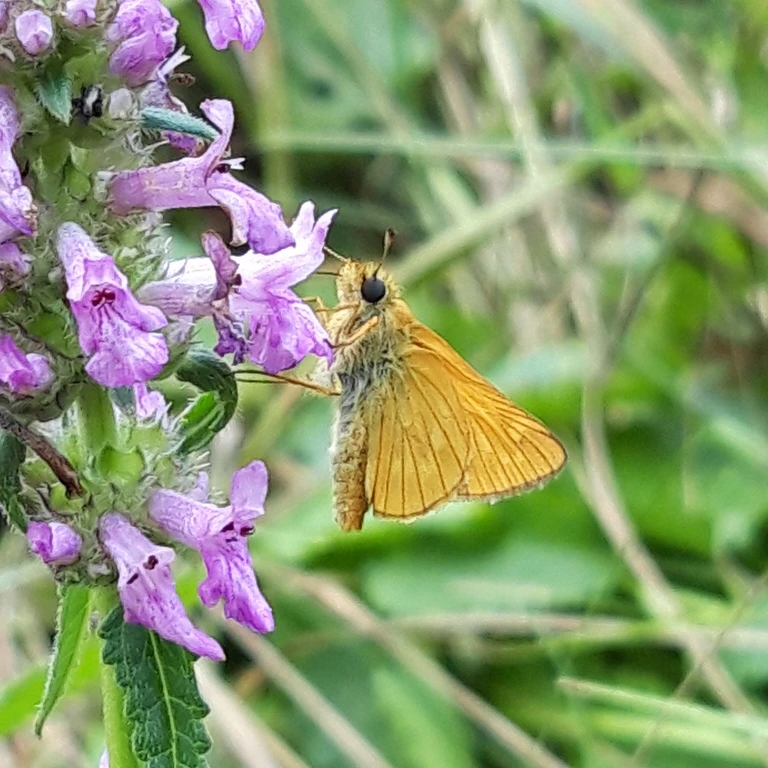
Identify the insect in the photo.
Ochlodes sylvanus (also Ochlodes venata)
